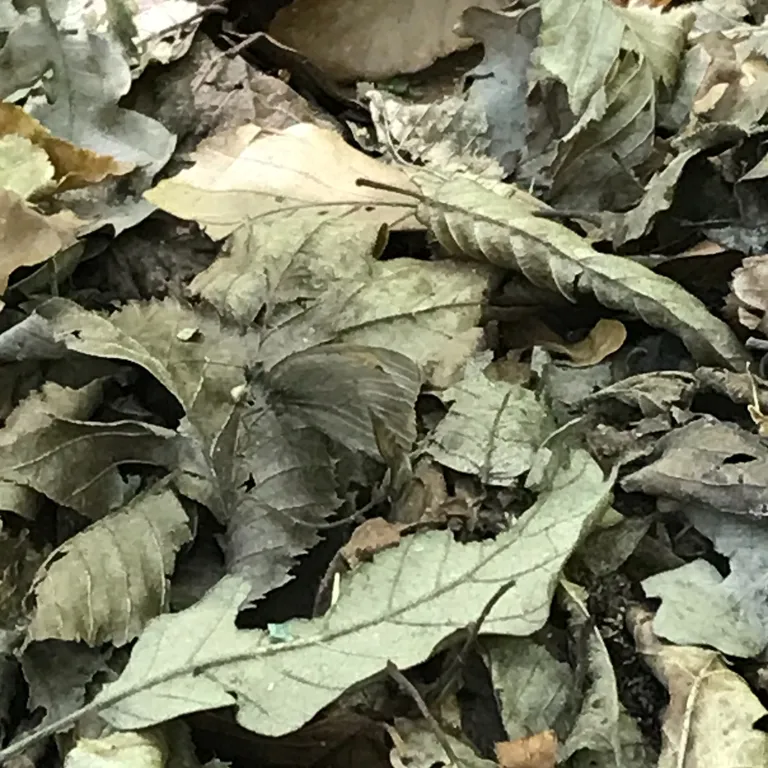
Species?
Maniola jurtina
